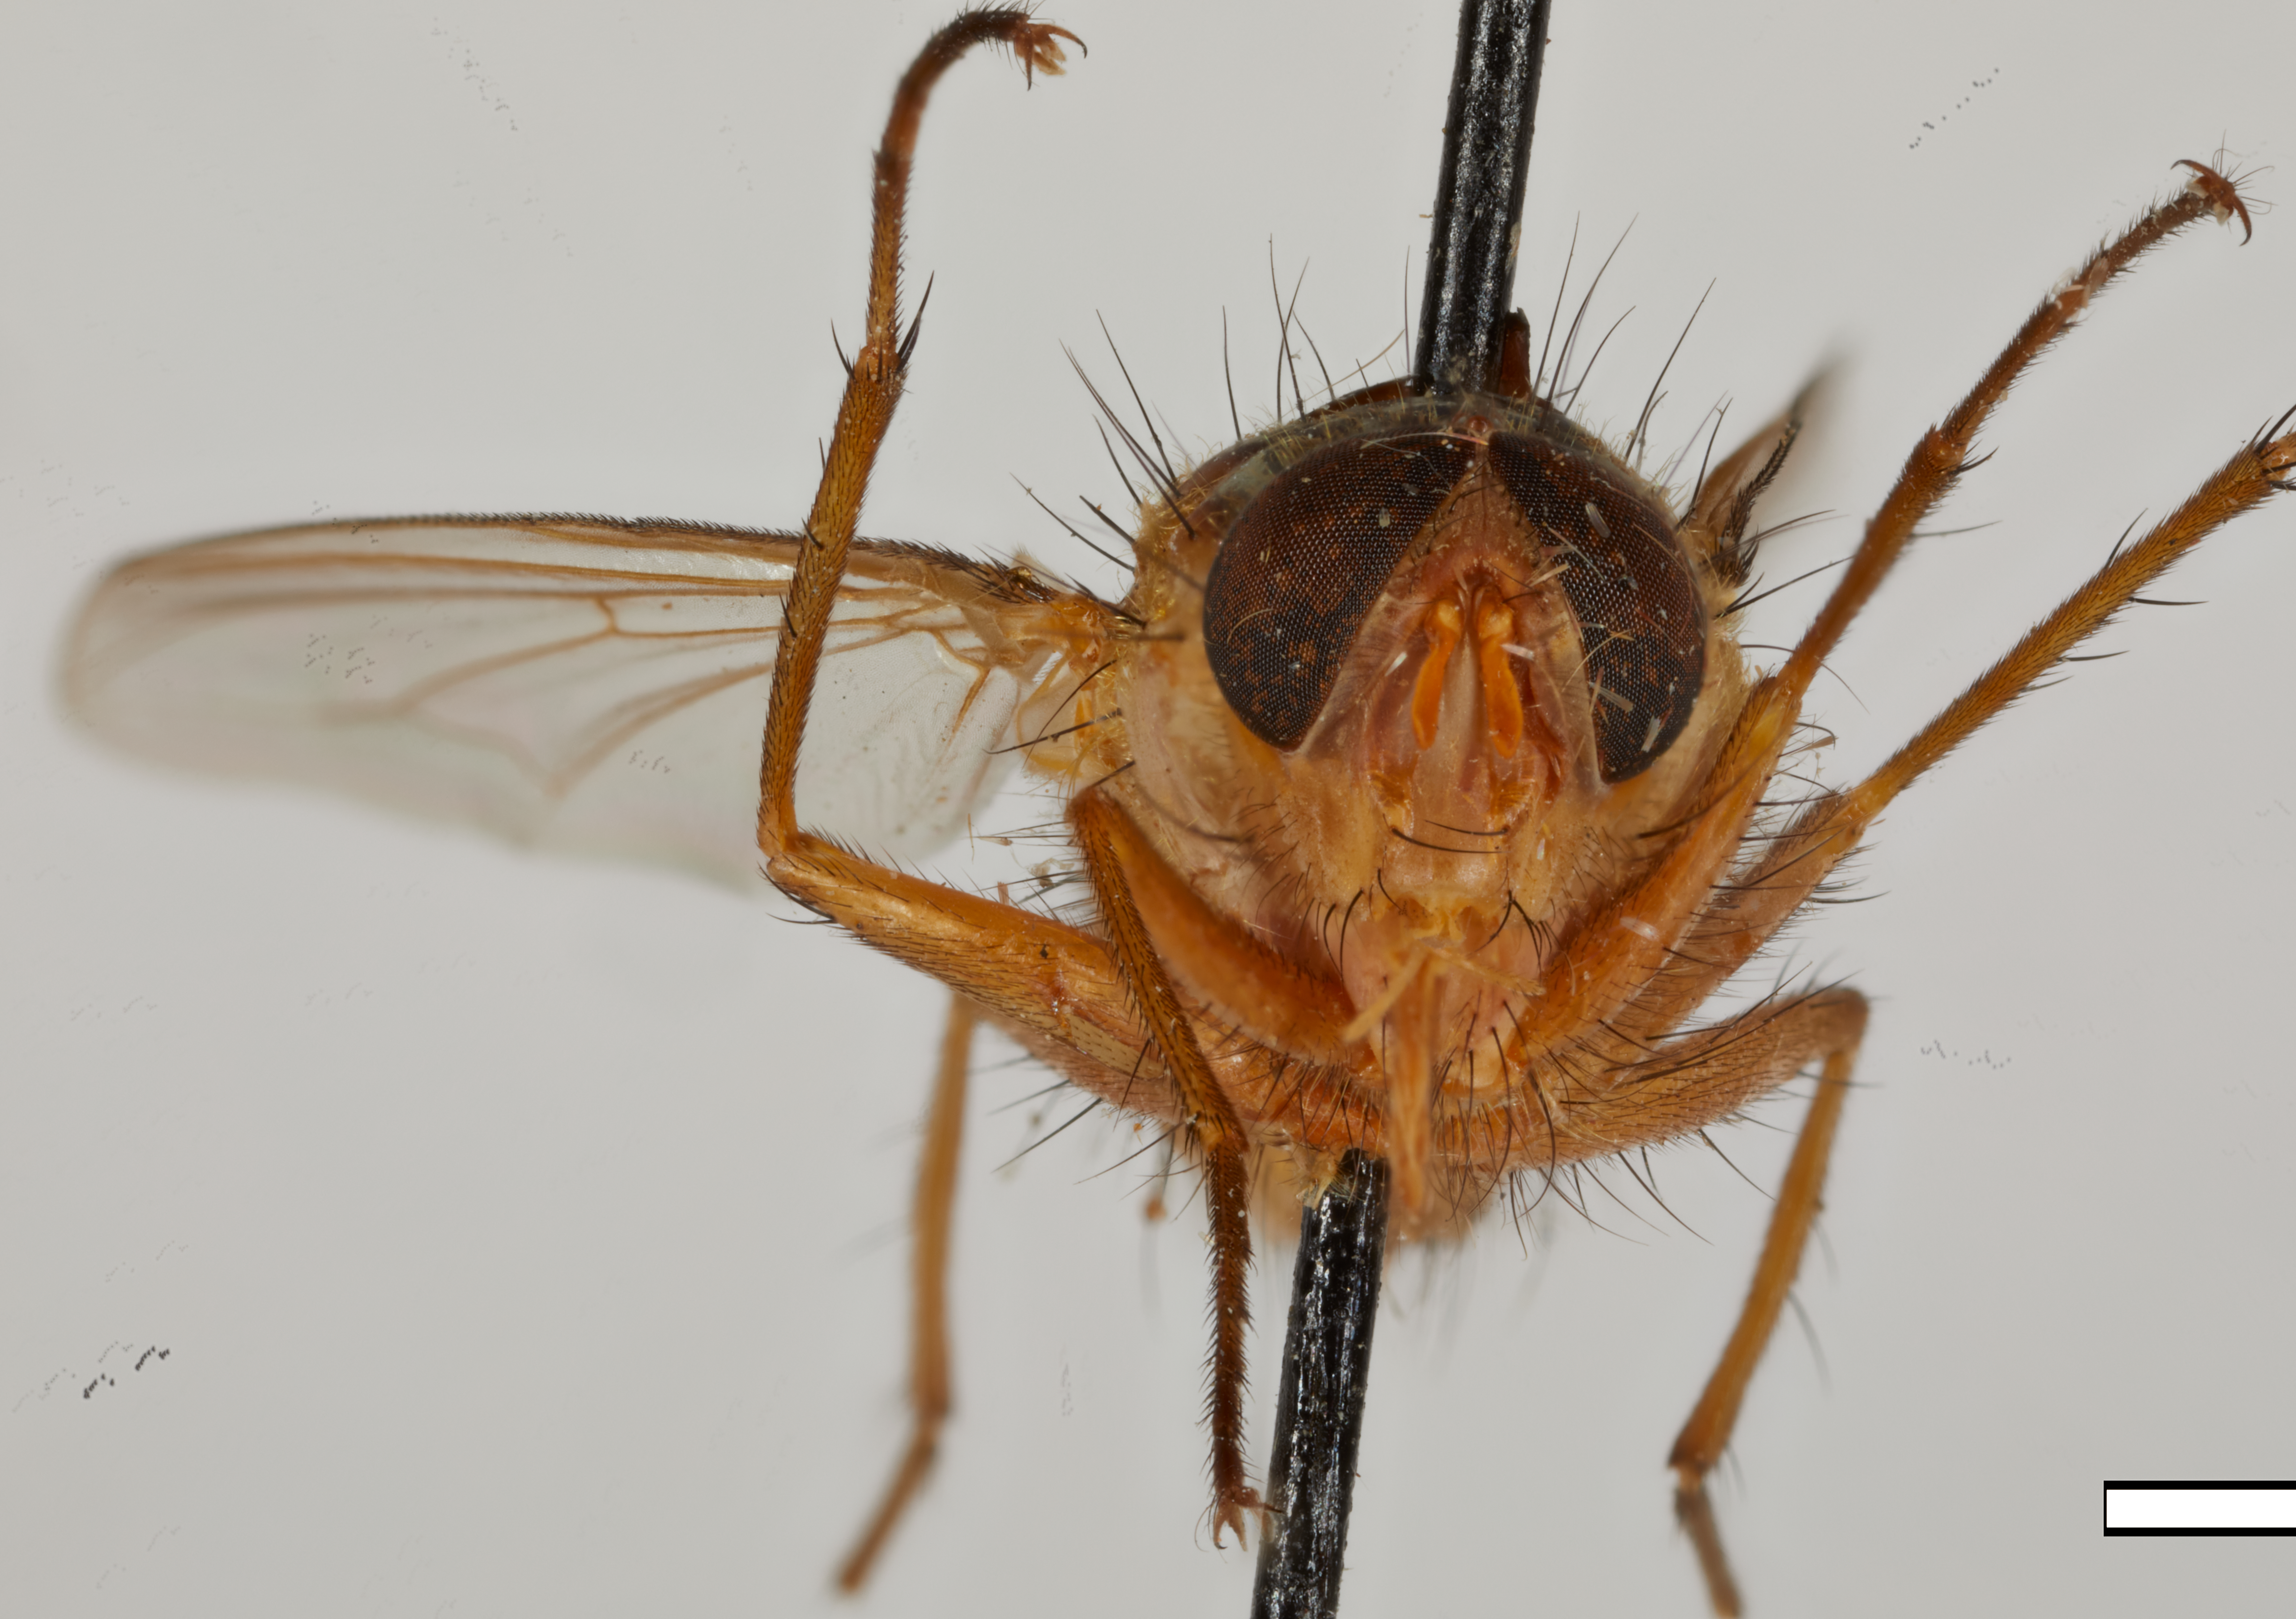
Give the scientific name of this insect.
Lispoparea flava
